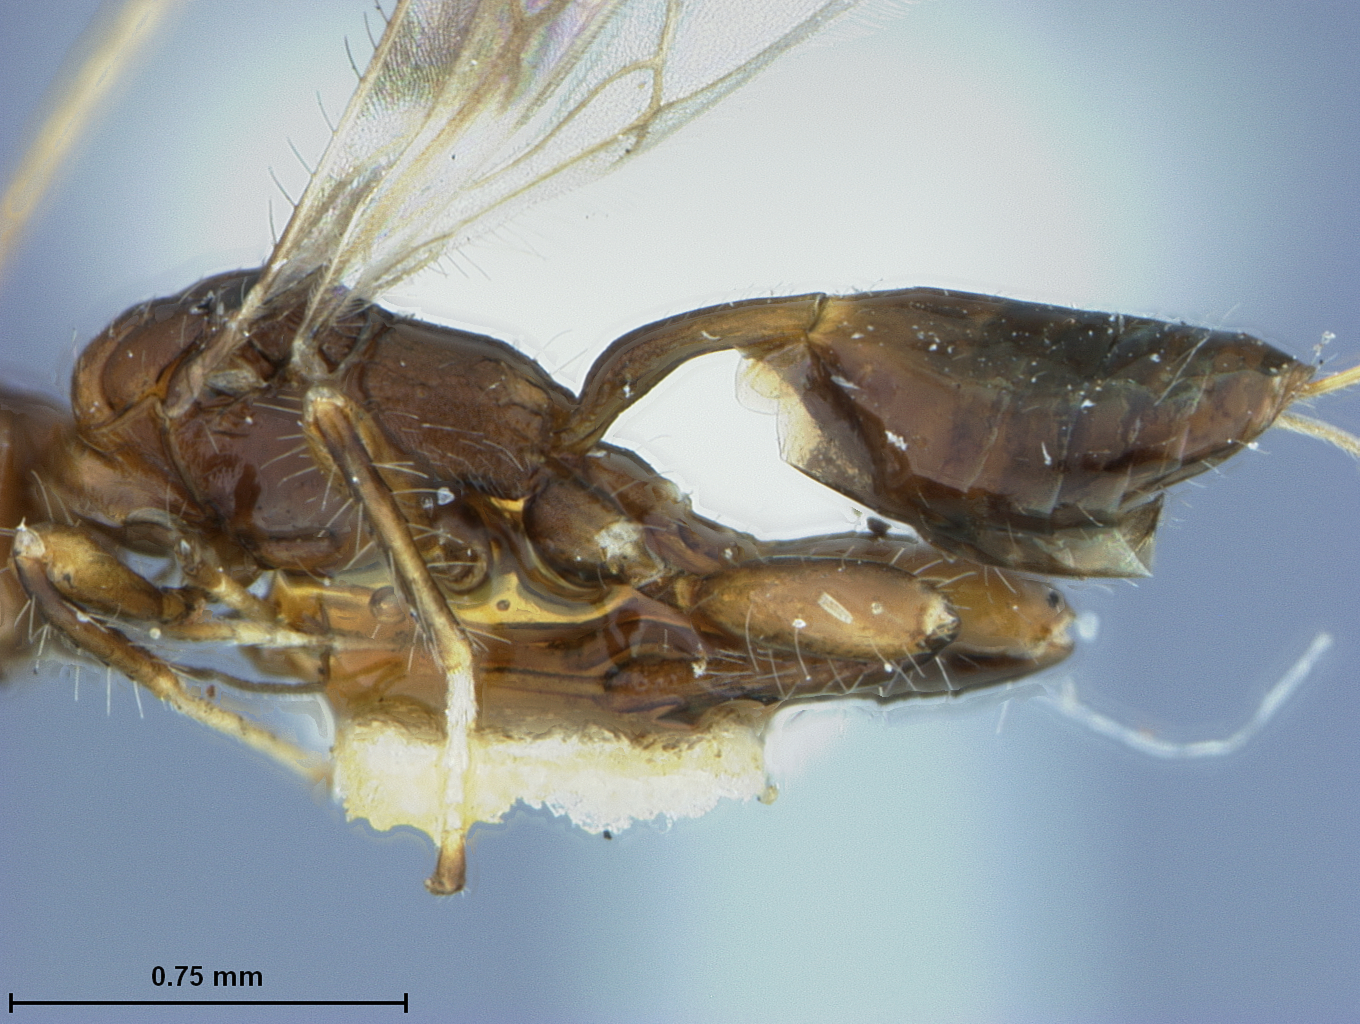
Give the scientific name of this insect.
Spathius philippinensis
